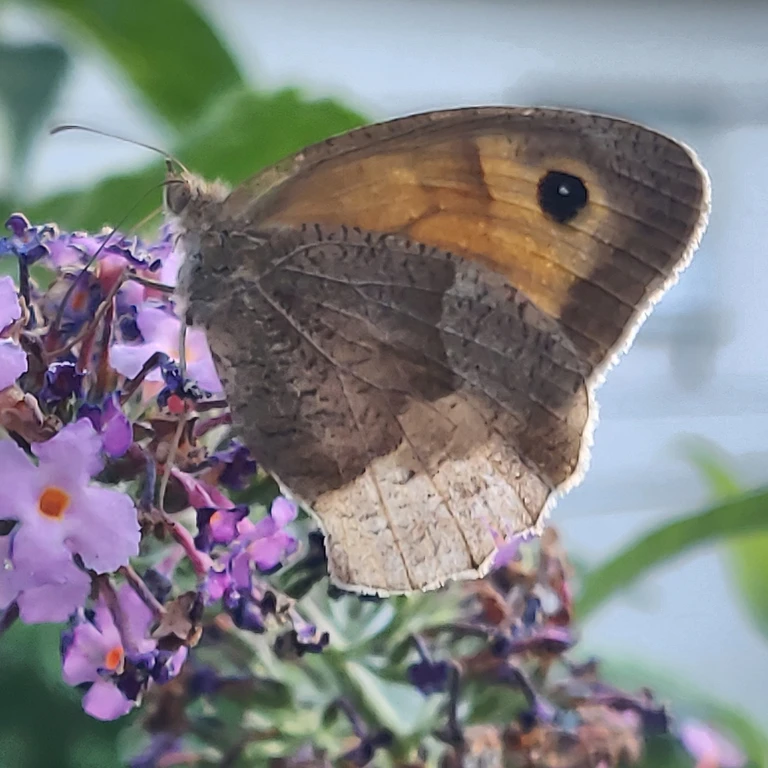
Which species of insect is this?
Maniola jurtina
